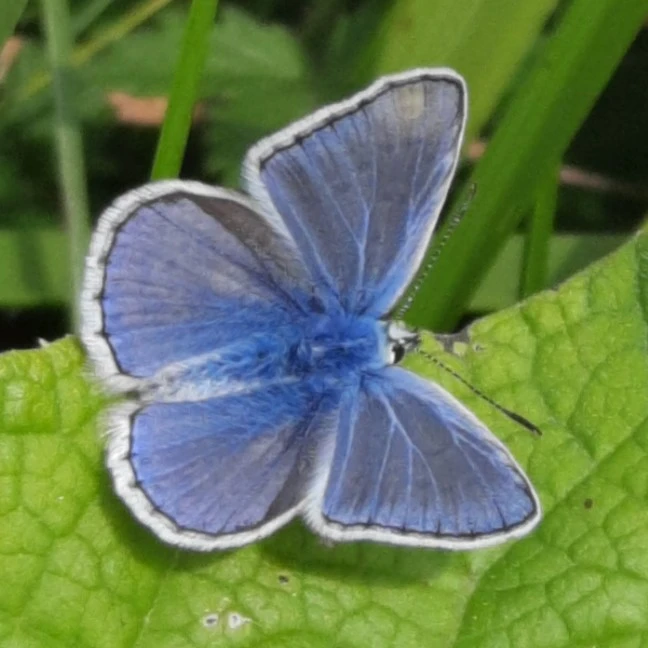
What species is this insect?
Polyommatus icarus
